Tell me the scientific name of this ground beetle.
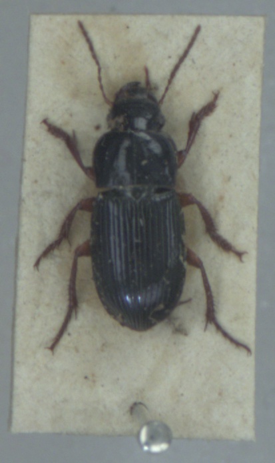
Harpalus rubripes
